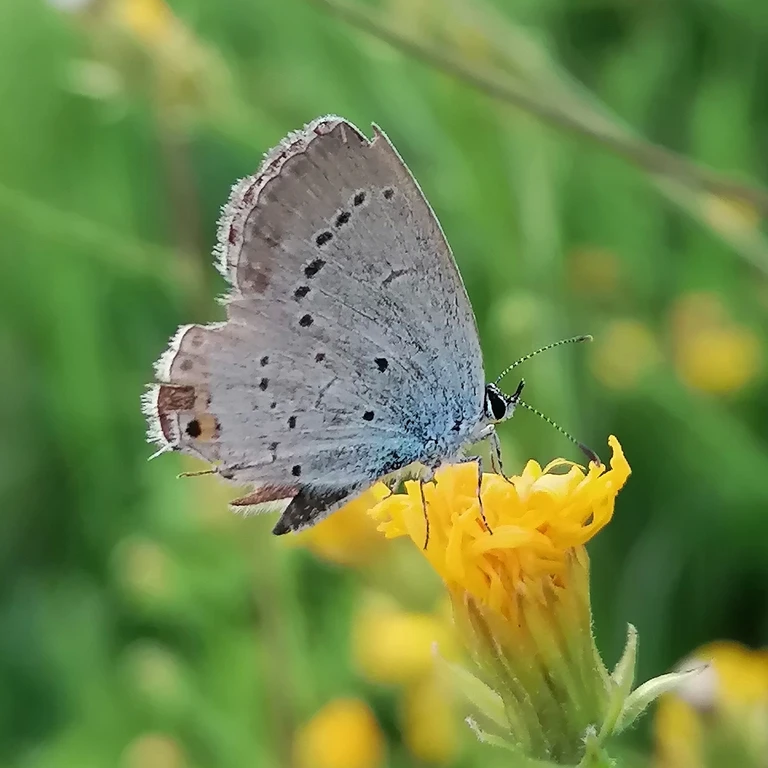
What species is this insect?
Cupido argiades (also Elkalyce argiades)
